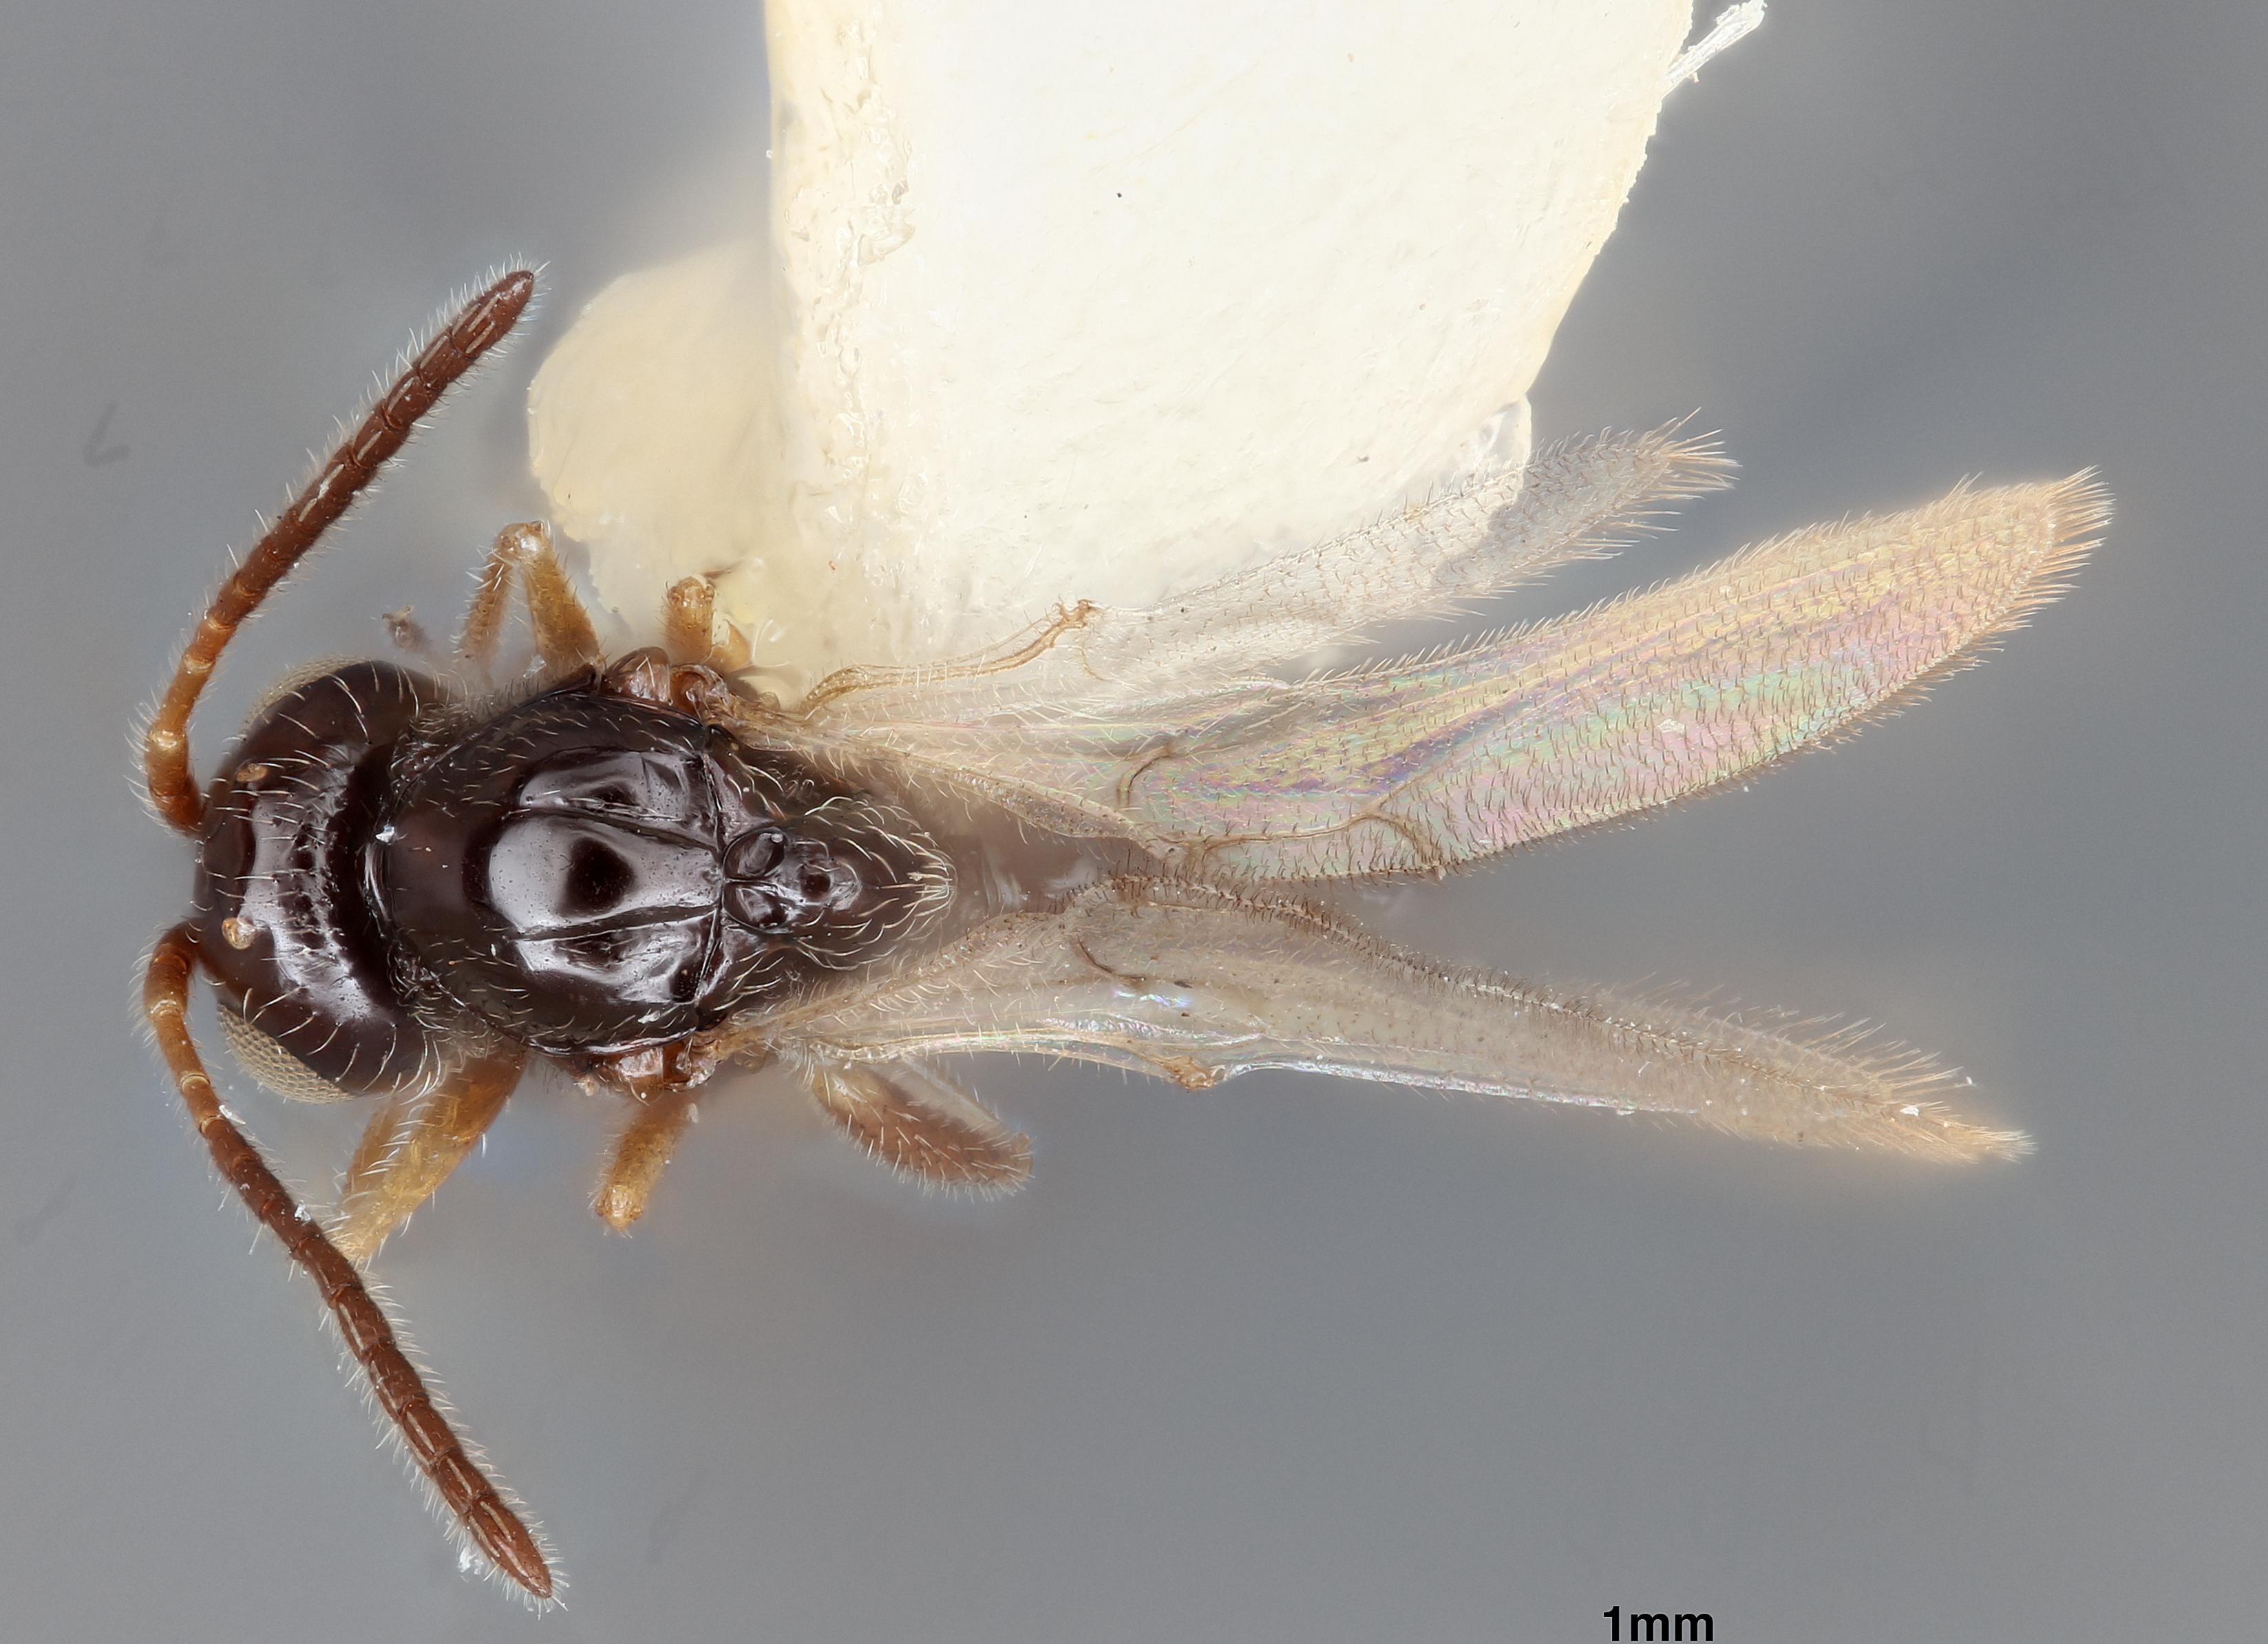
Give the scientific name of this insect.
Phaenoglyphis qutierrezi
